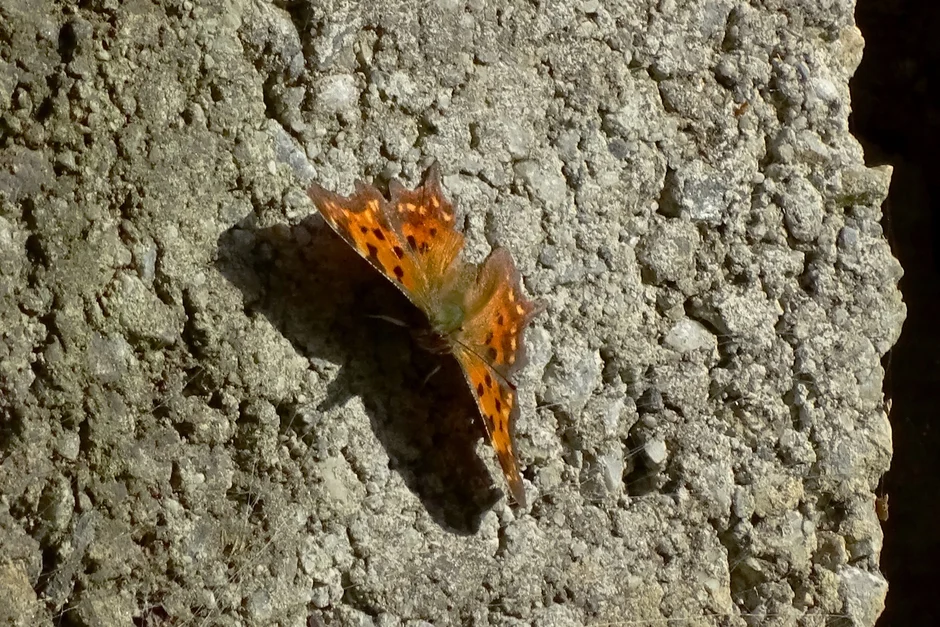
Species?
Polygonia c-album
